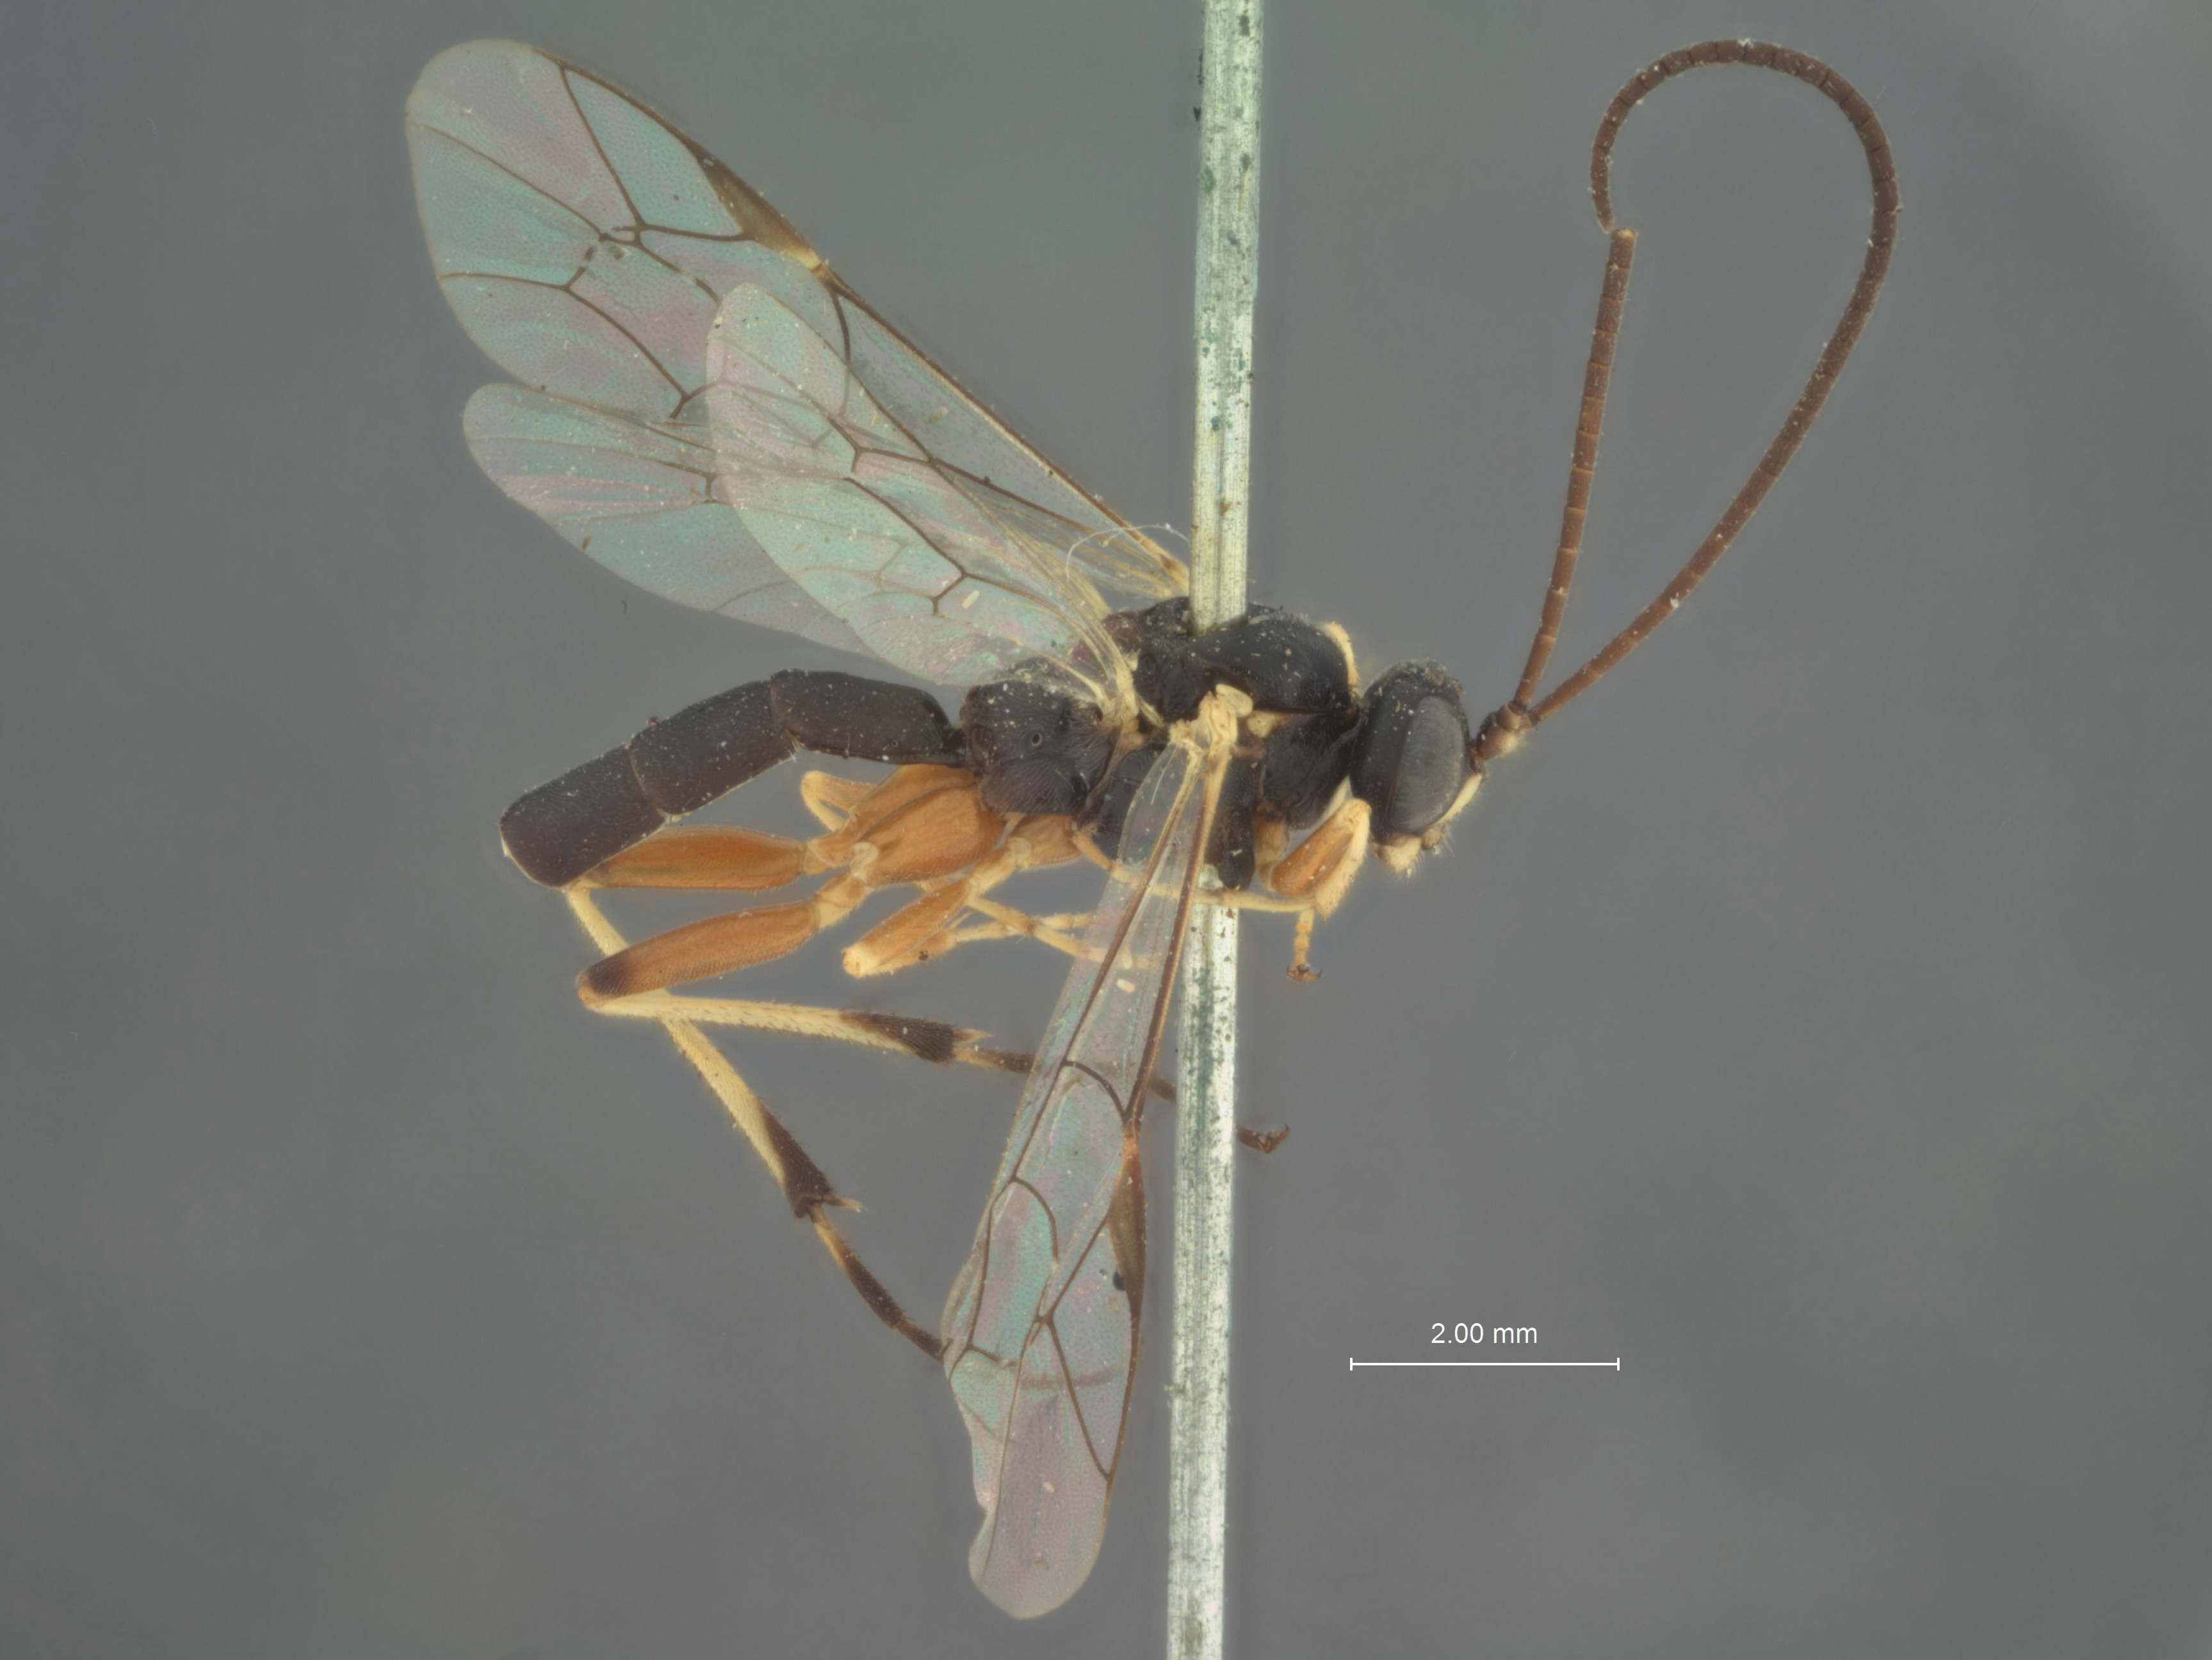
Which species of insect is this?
Grypocentrus bimaculatus
